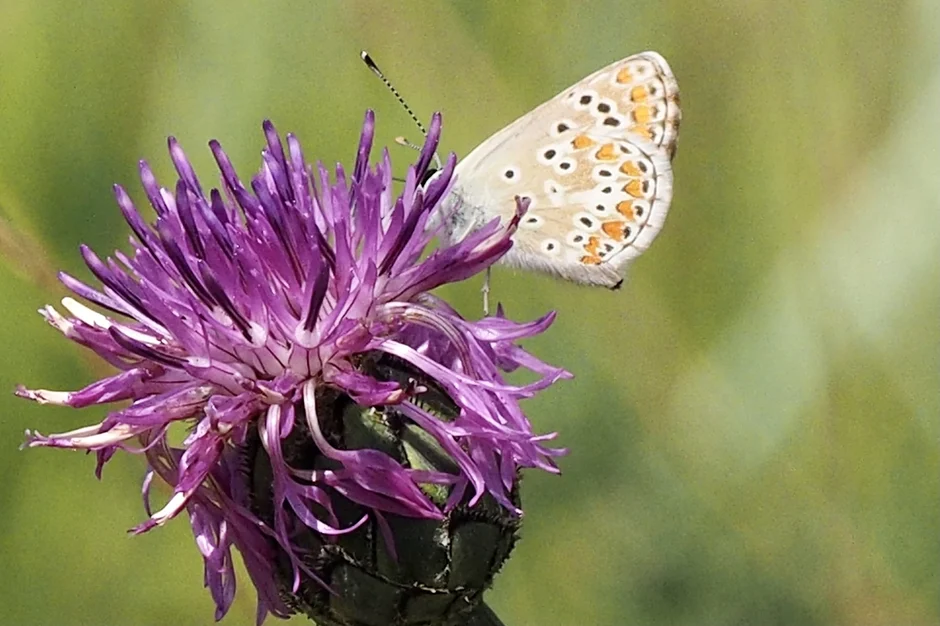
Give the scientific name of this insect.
Aricia agestis/artaxerxes
